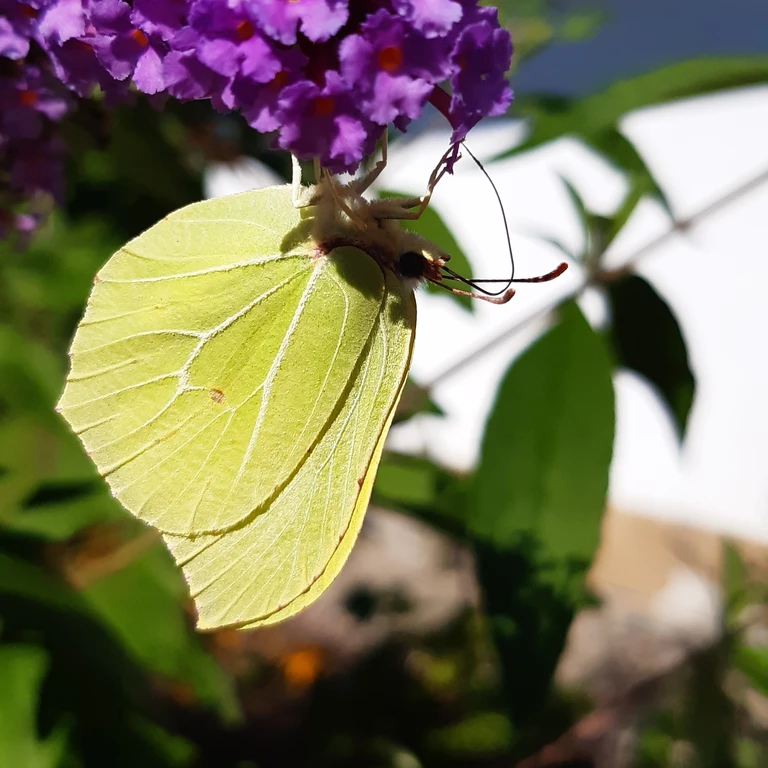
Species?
Gonepteryx rhamni
